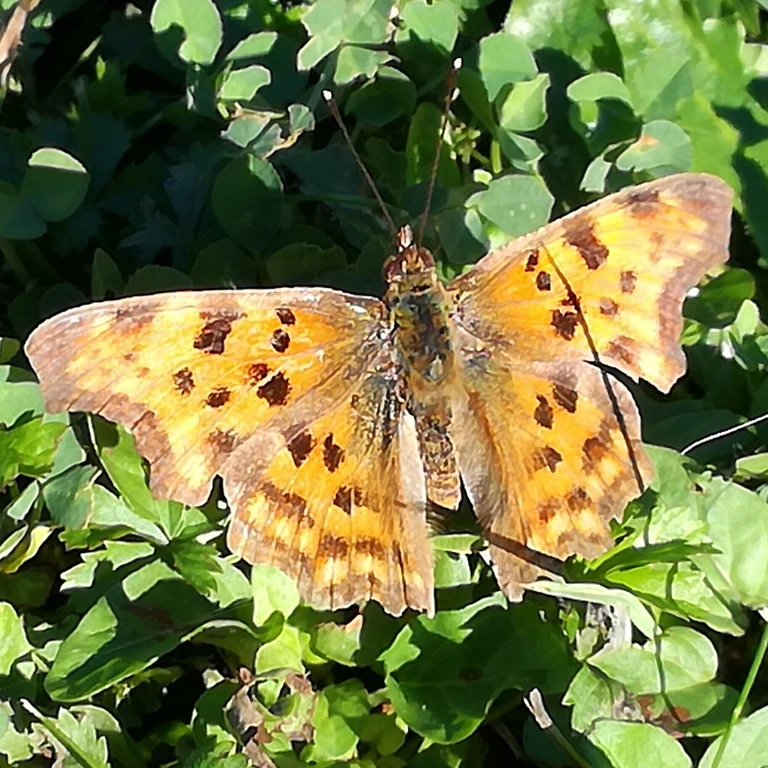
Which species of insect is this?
Polygonia c-album
